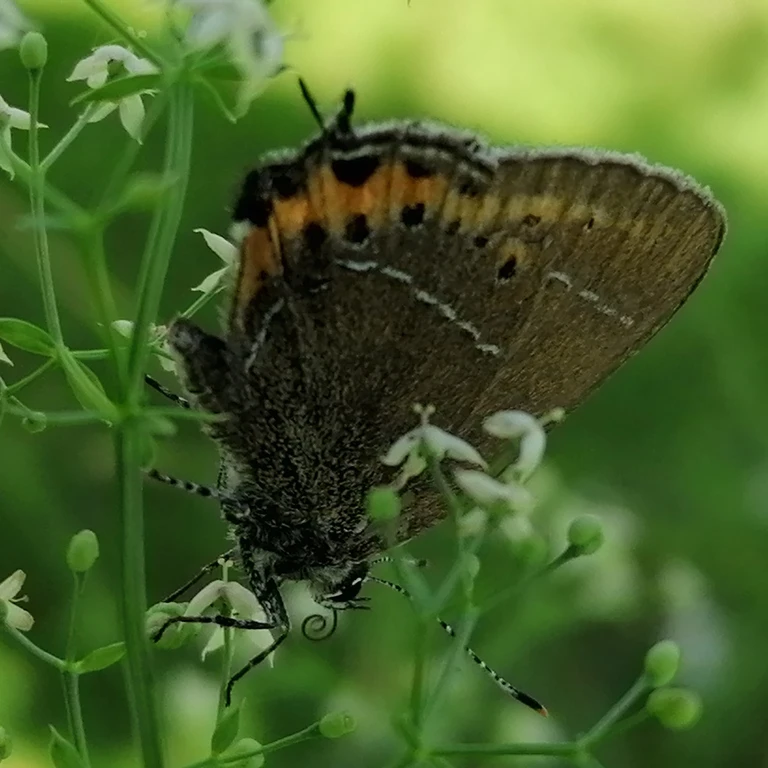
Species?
Satyrium pruni (also Fixsenia pruni)
